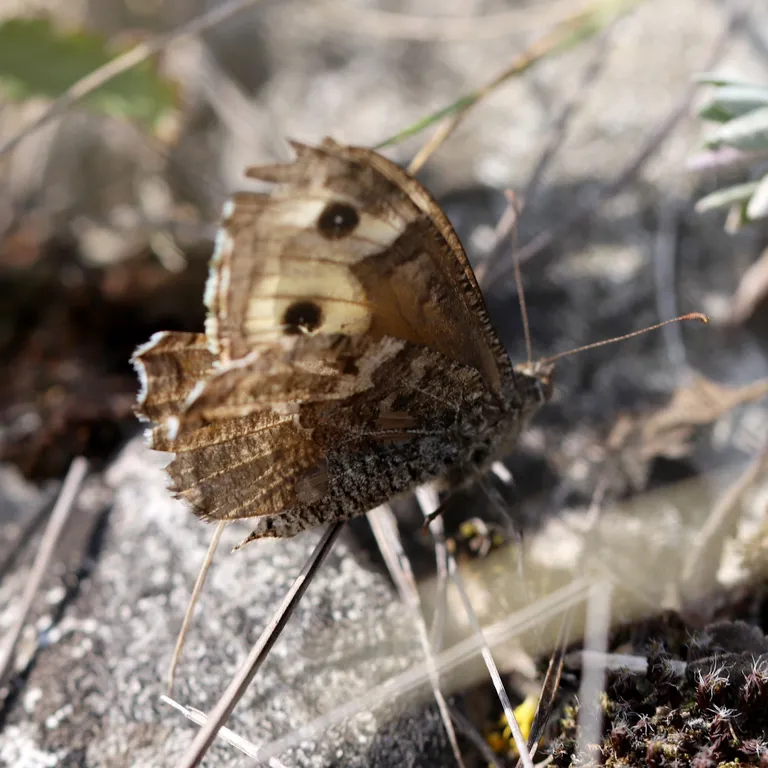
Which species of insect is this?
Hipparchia semele
